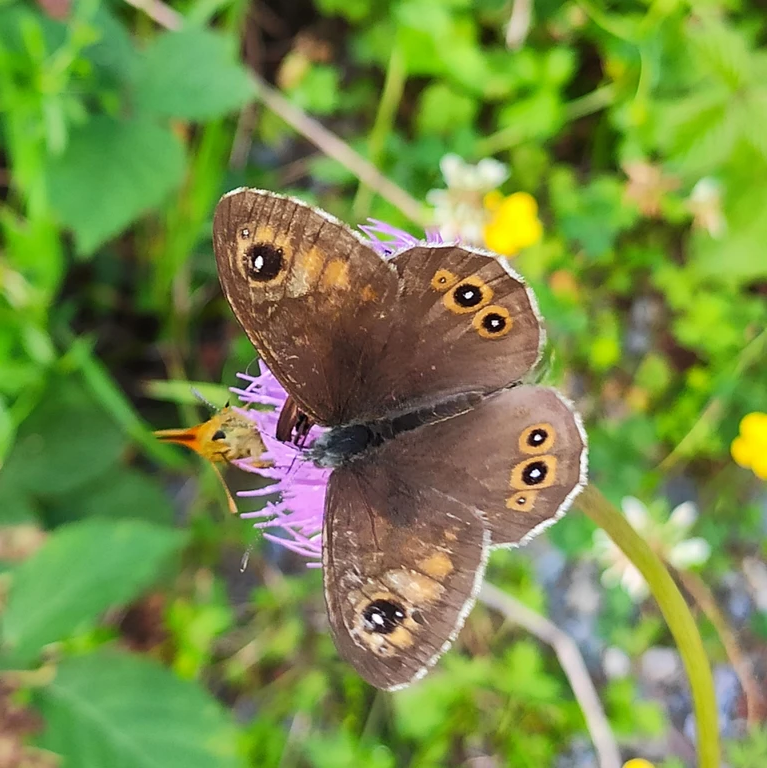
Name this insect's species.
Lasiommata maera (also Pararge maera)
